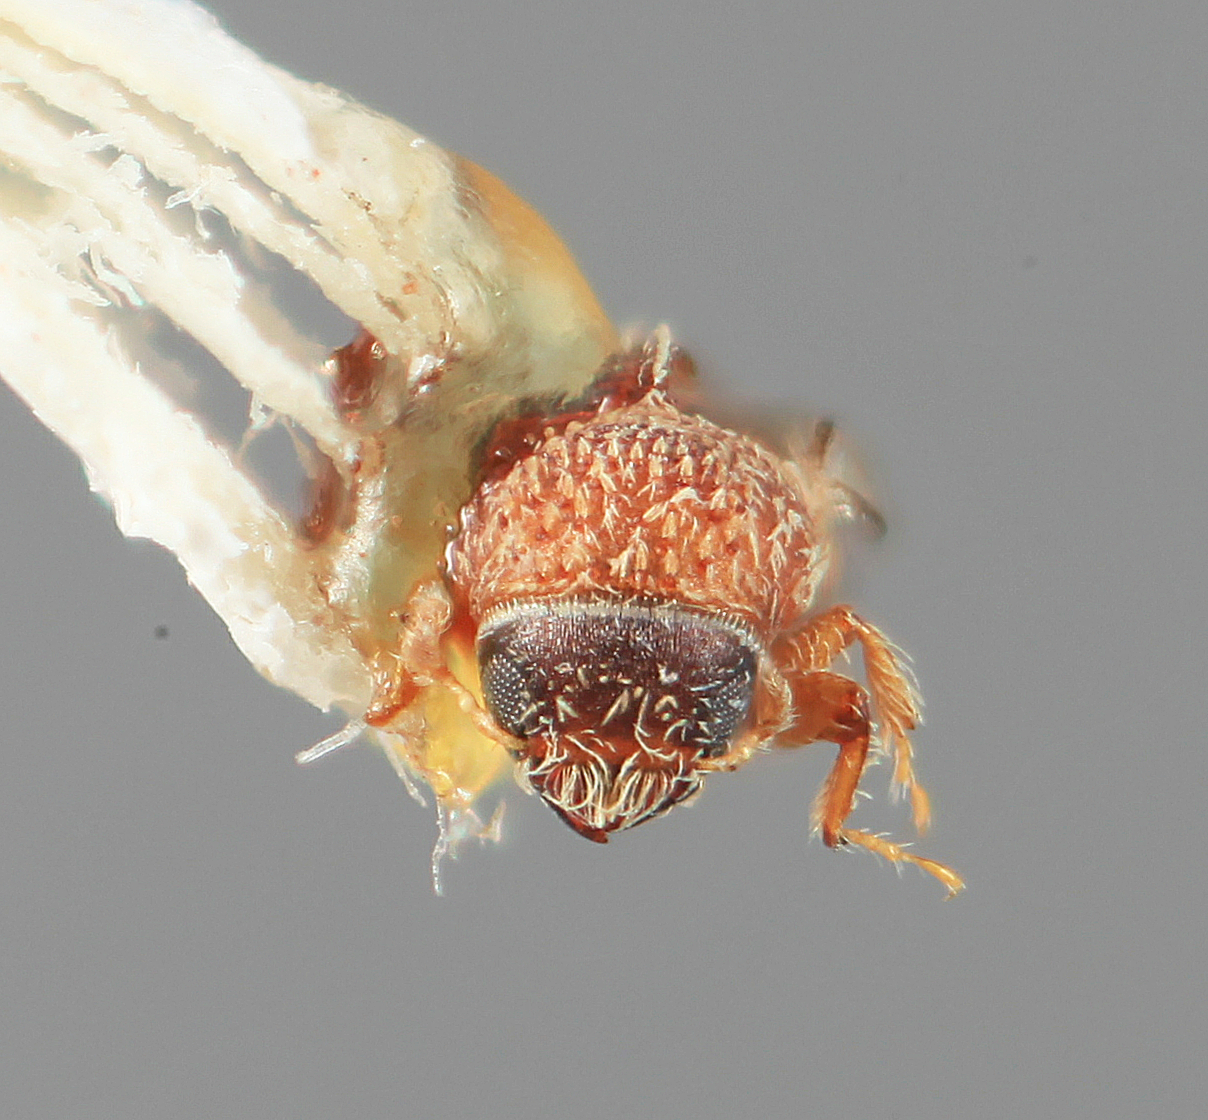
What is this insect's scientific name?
Pseudothysanoes acaciacolens
